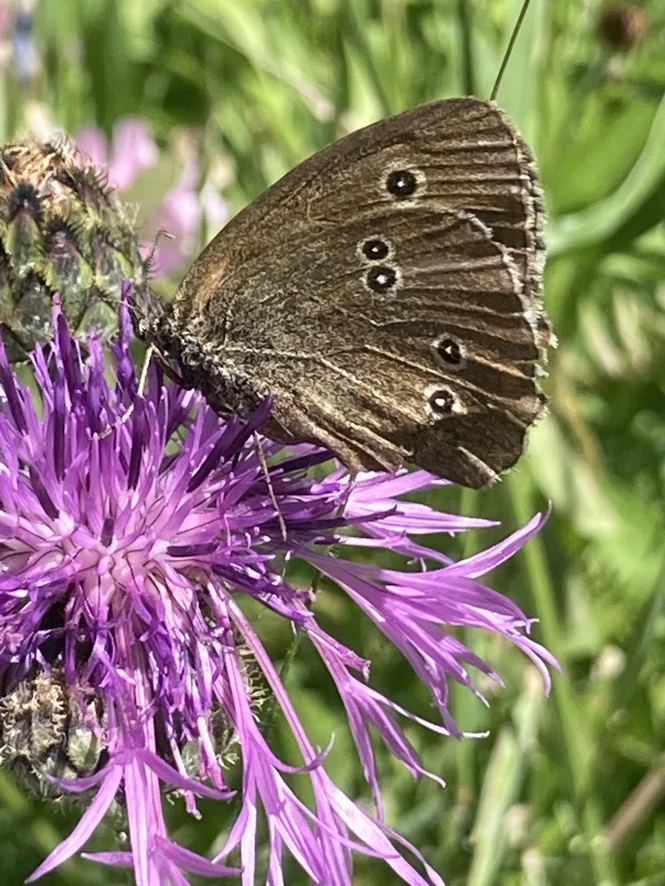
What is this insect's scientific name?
Aphantopus hyperantus
